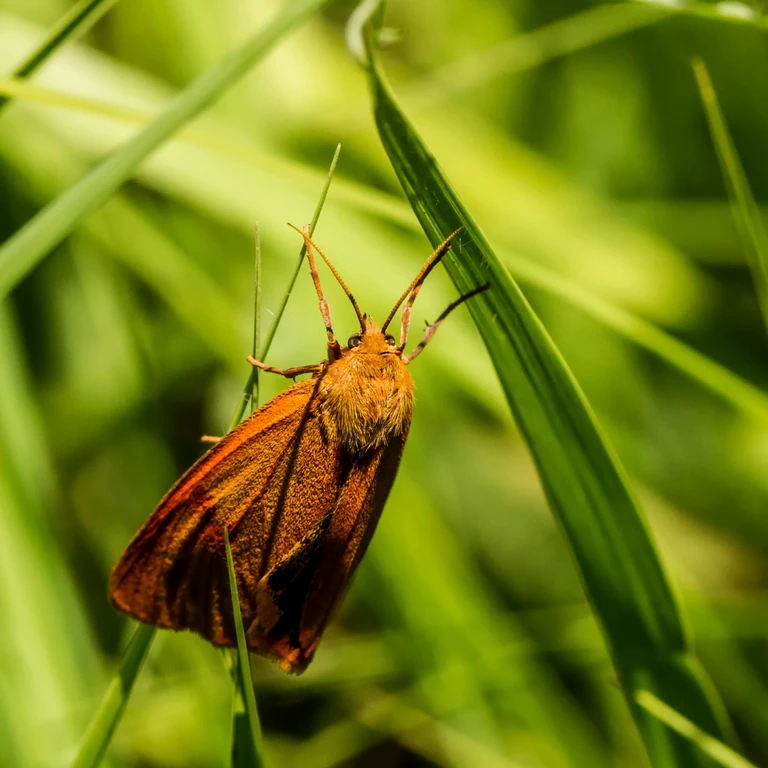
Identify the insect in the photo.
Diacrisia sannio
